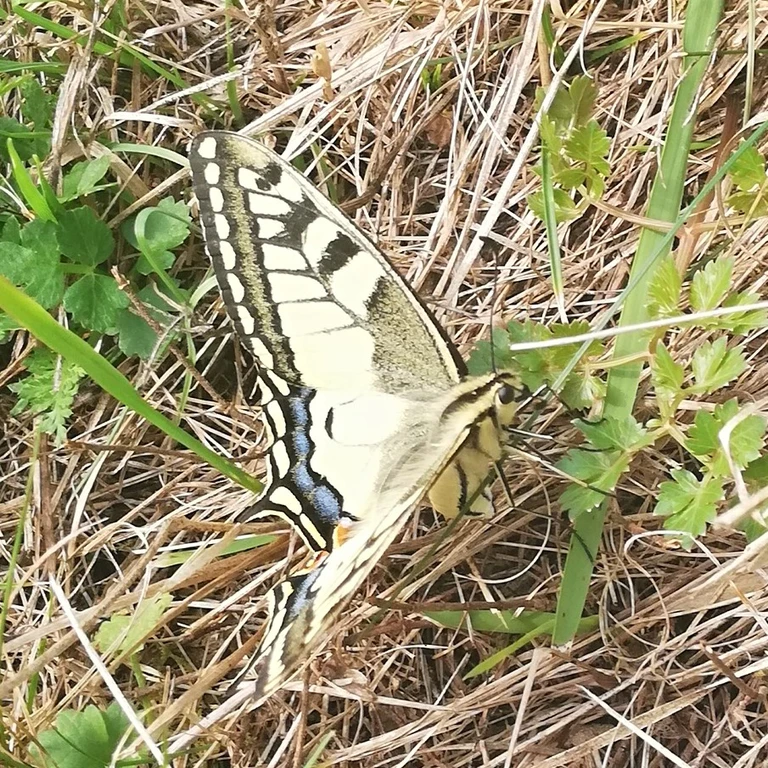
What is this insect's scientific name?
Papilio machaon
